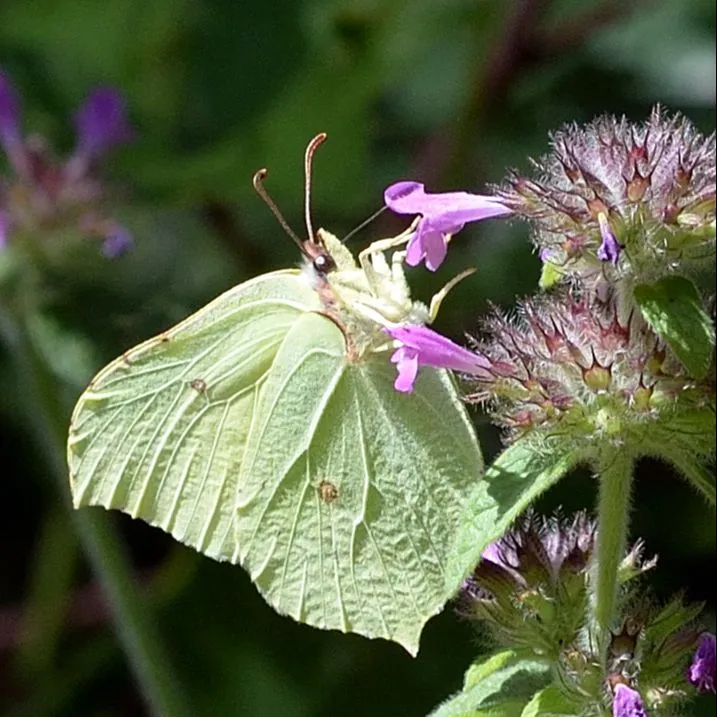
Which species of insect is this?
Gonepteryx rhamni
